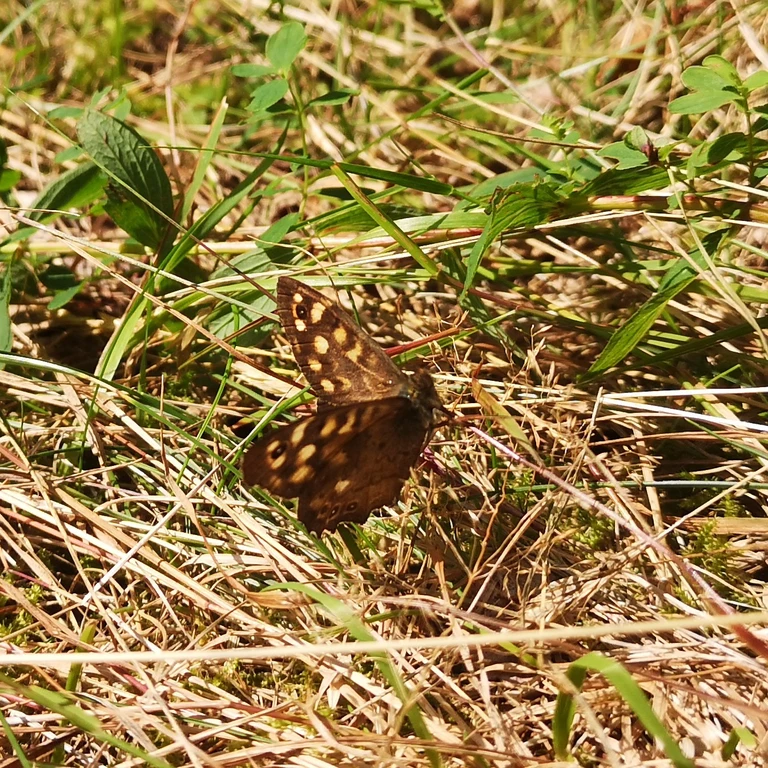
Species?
Pararge aegeria
